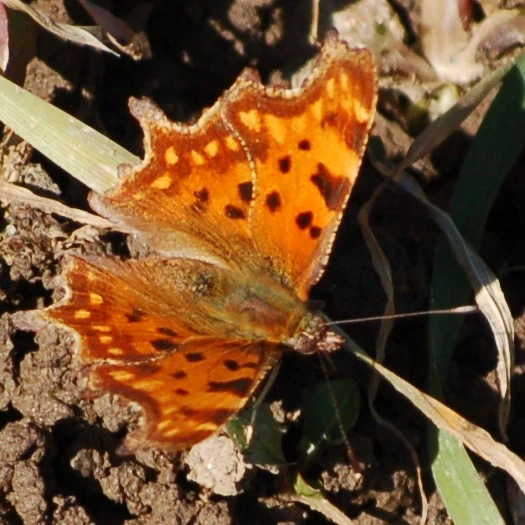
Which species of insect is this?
Polygonia c-album
